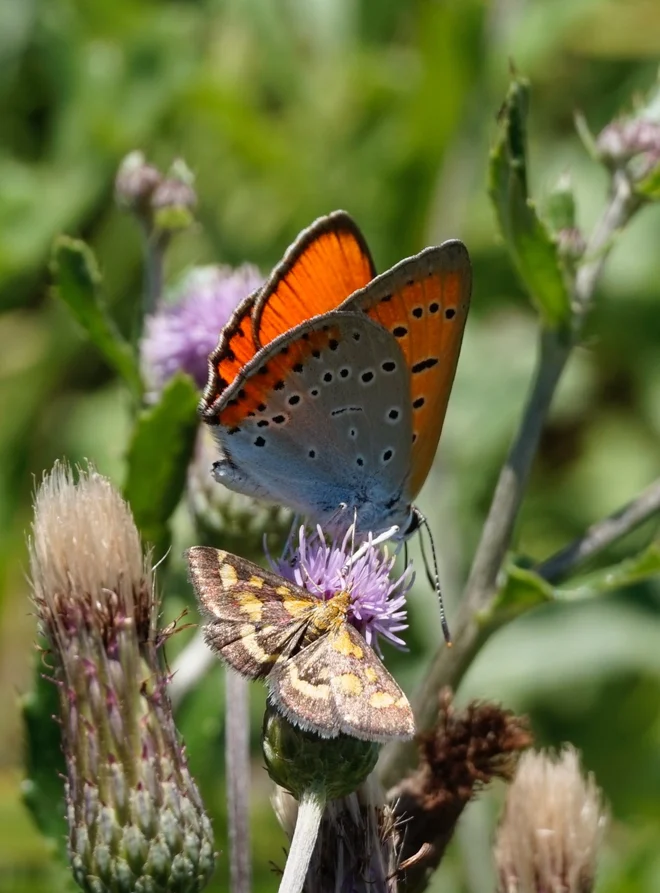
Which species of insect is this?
Lycaena dispar
